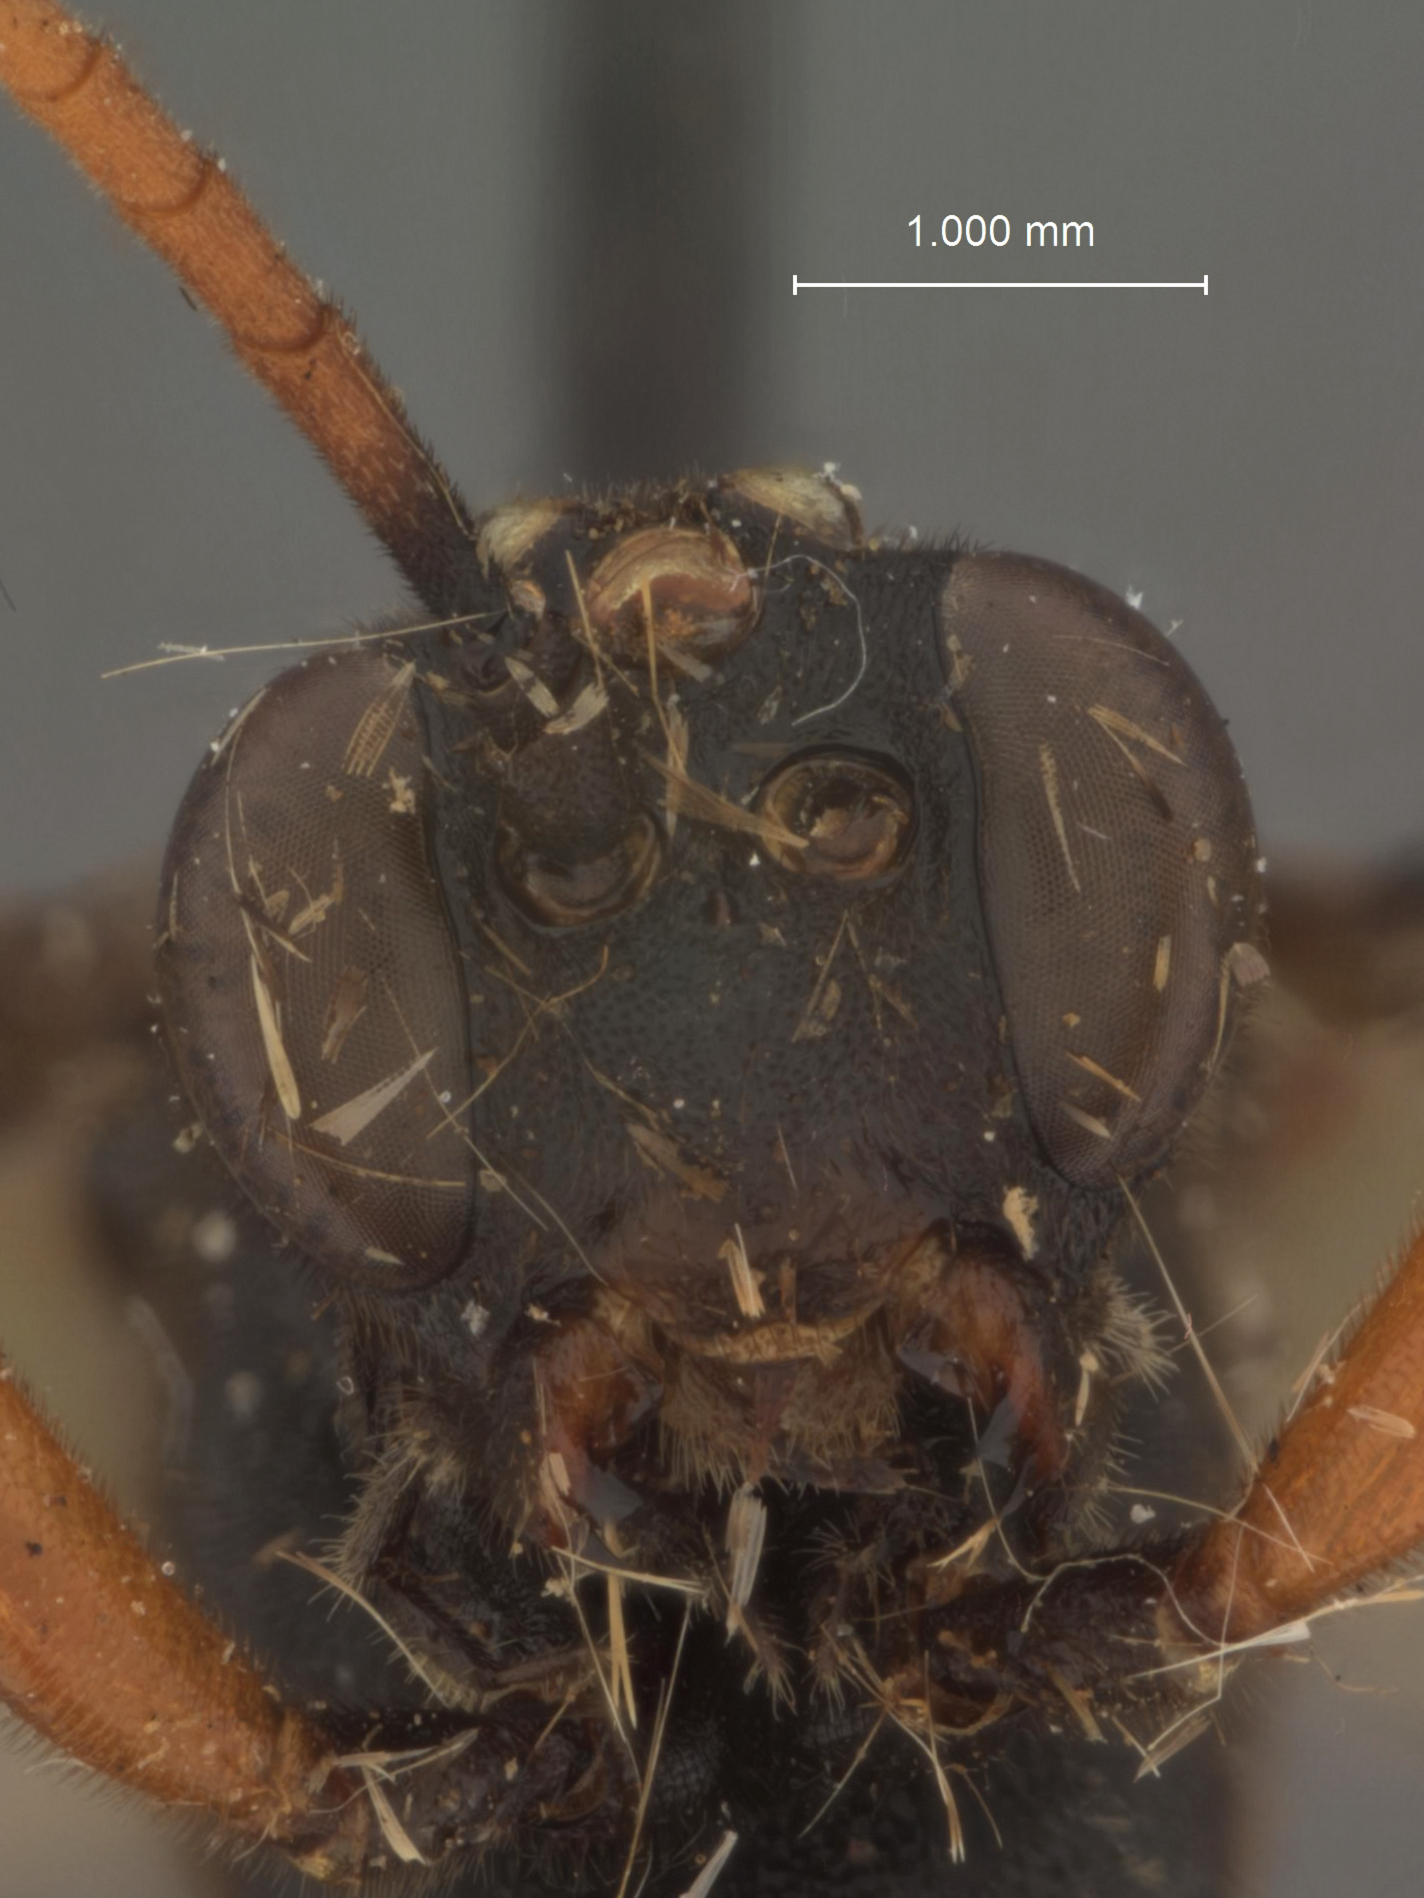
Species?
Protarchoides pallipes
